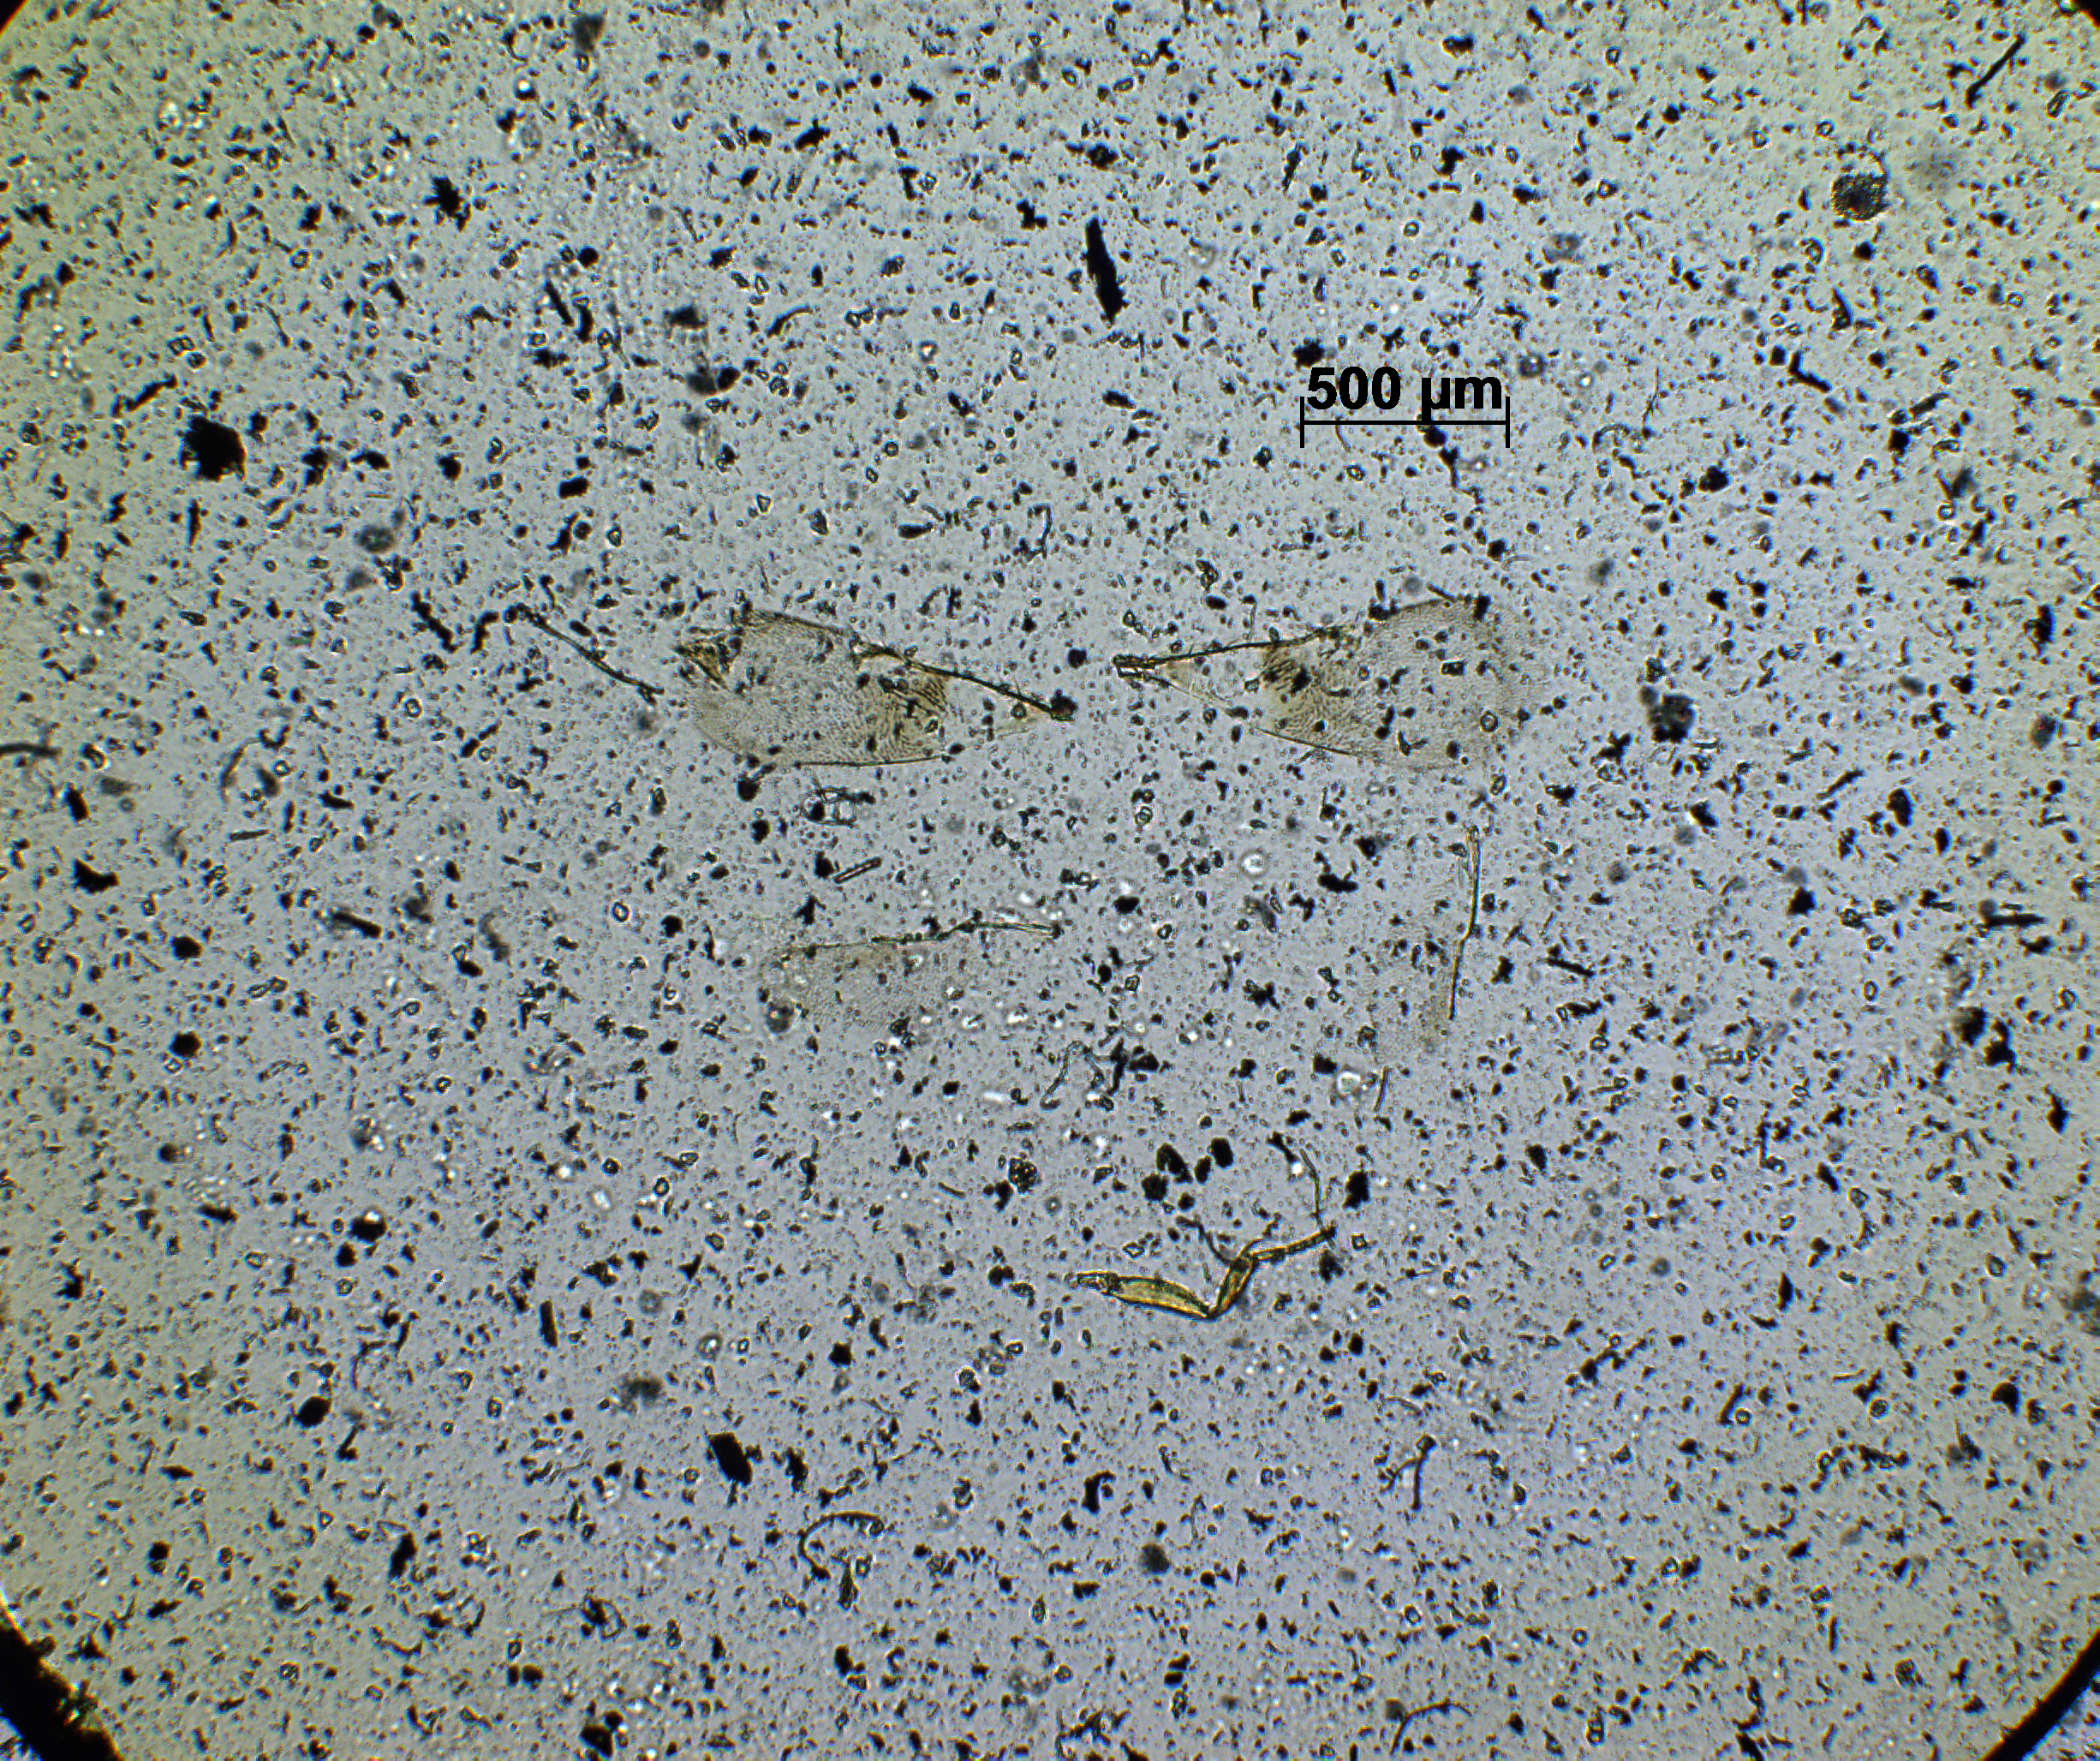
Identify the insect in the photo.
Anicetus deltoideus
